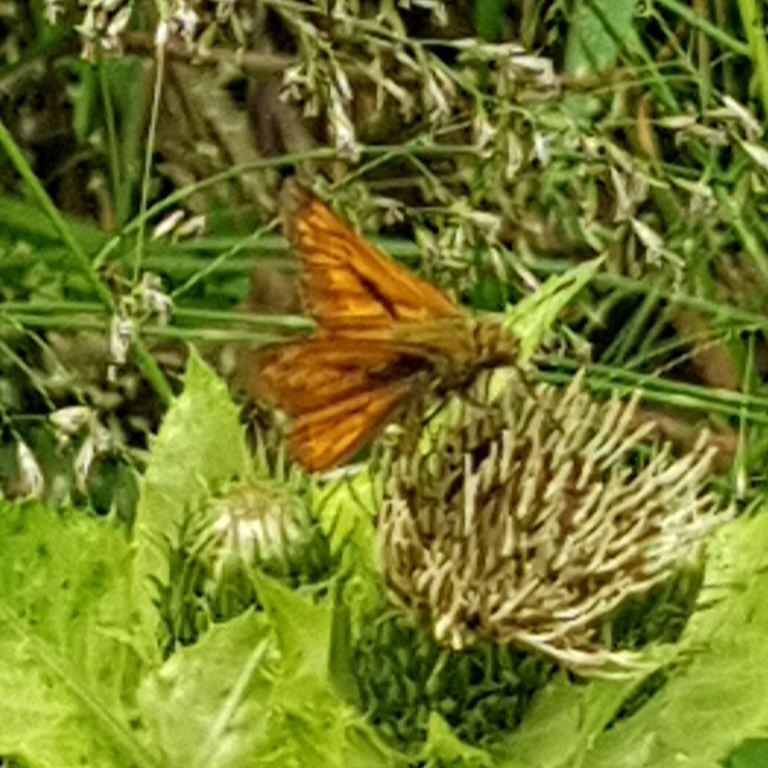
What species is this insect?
Ochlodes sylvanus (also Ochlodes venata)
